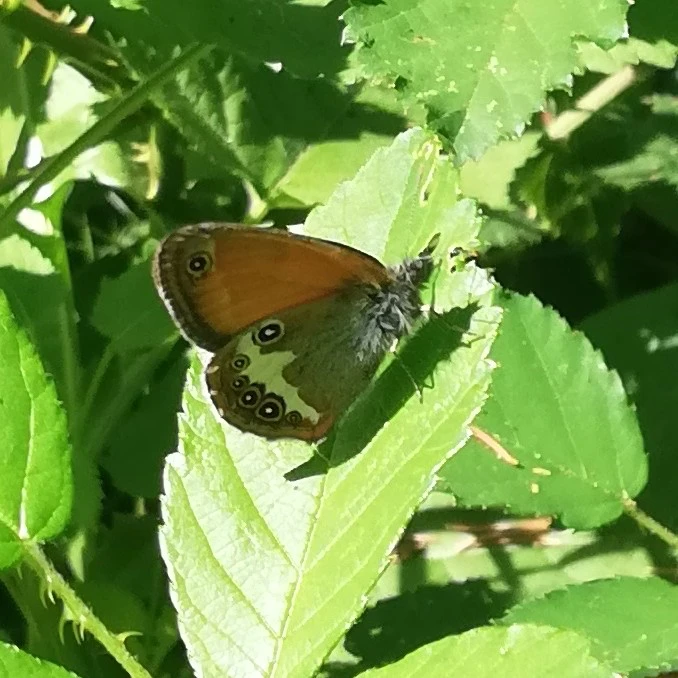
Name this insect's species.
Coenonympha arcania
